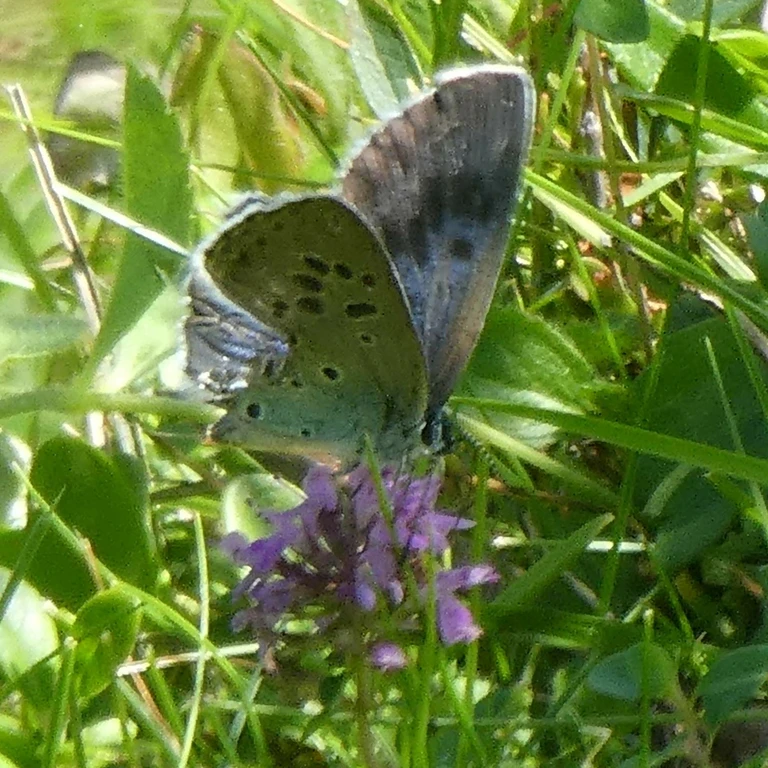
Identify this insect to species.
Phengaris arion (also Maculinea arion)
